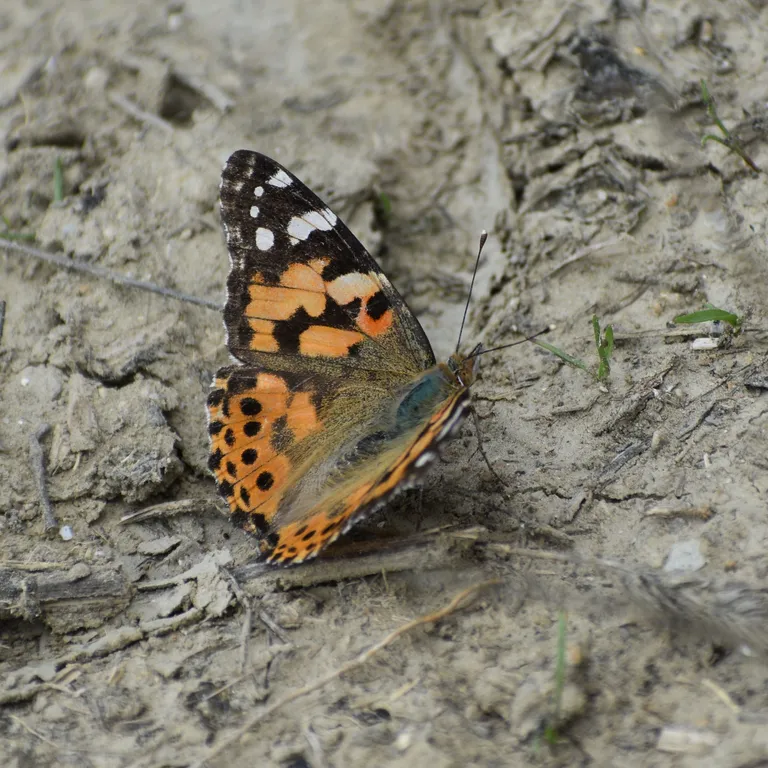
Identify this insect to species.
Vanessa cardui
